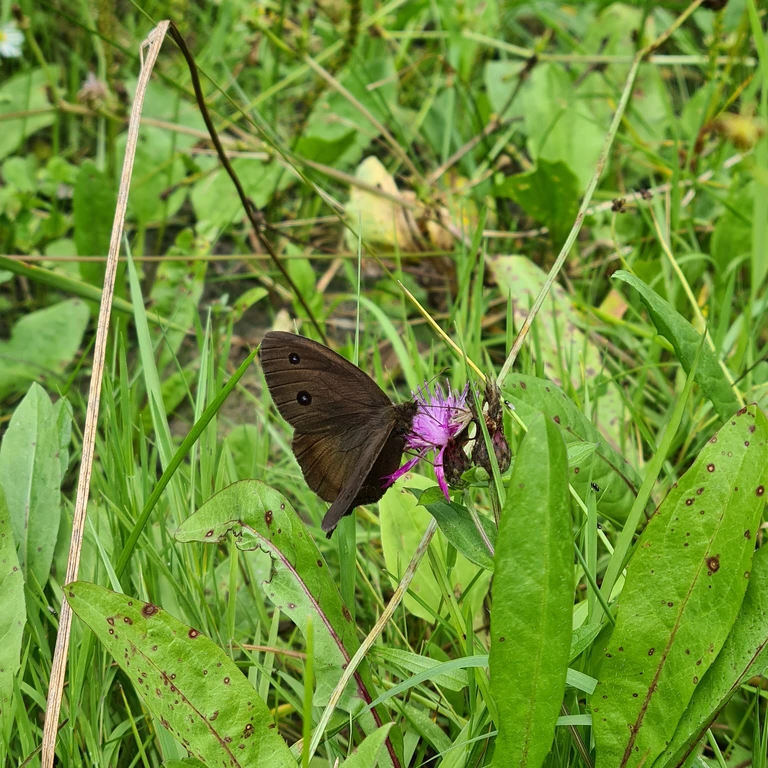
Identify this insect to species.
Minois dryas
